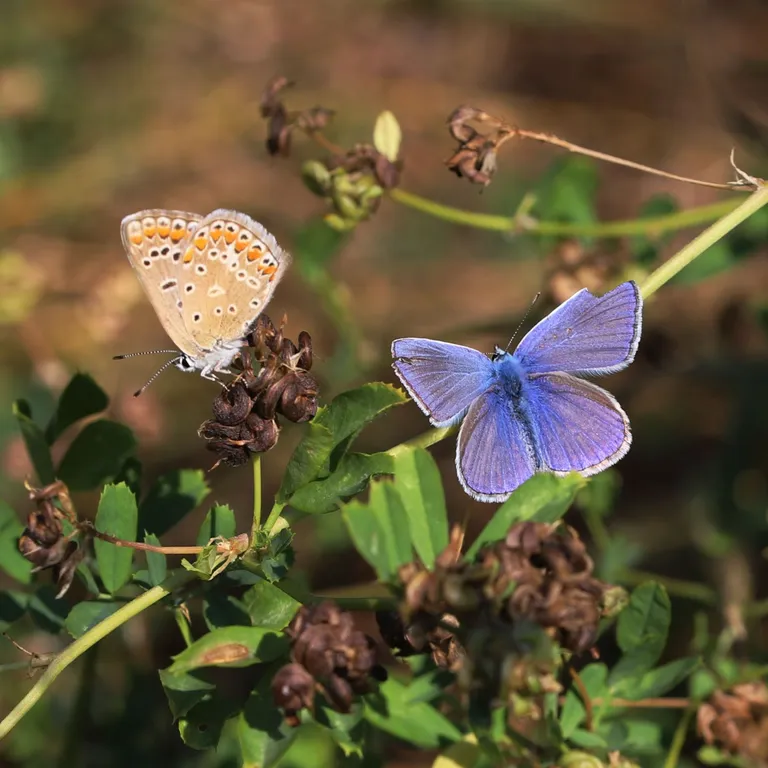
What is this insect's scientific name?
Polyommatus icarus
